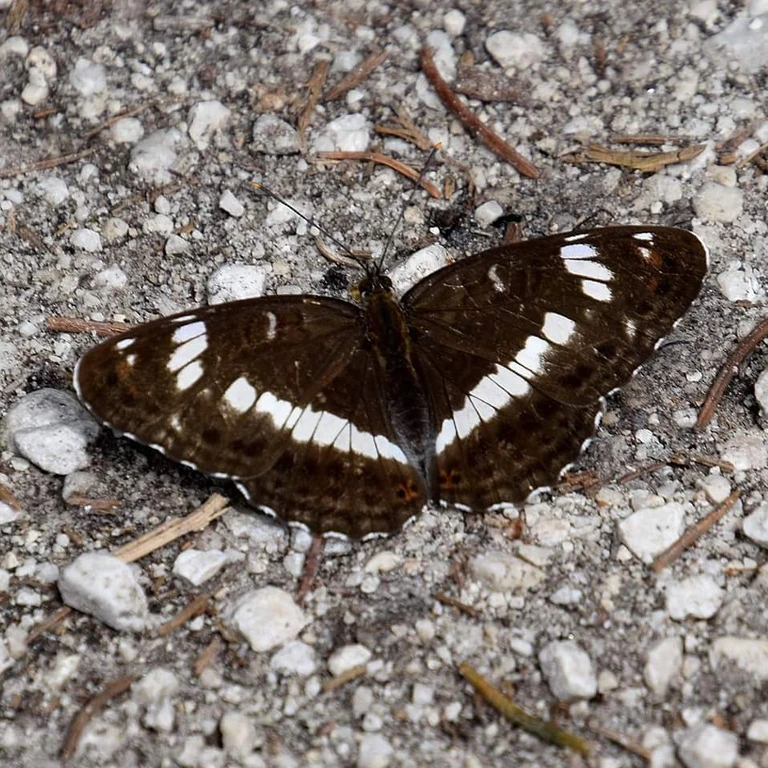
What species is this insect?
Limenitis camilla (also Ladoga camilla)
